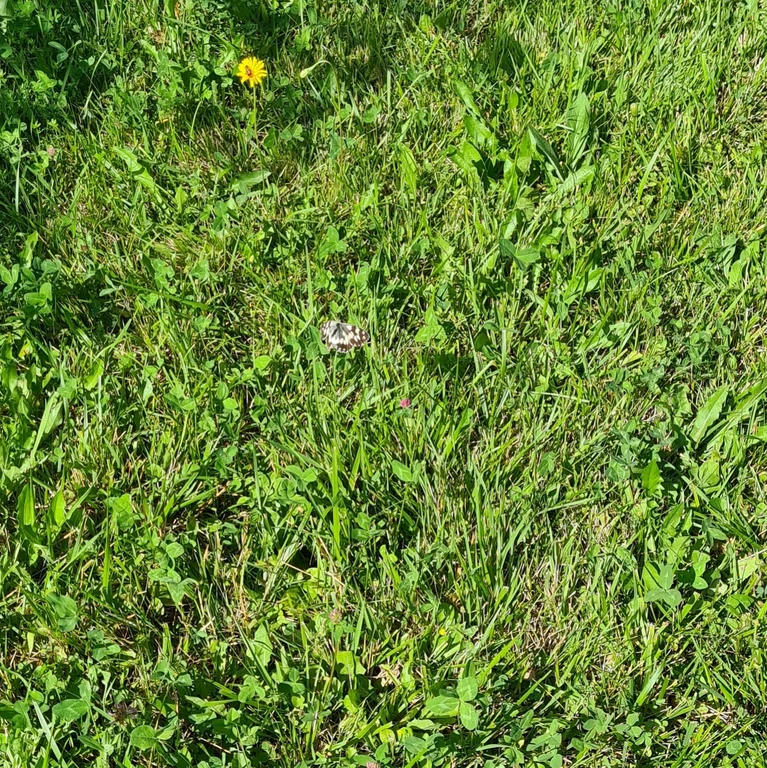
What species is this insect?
Melanargia galathea
